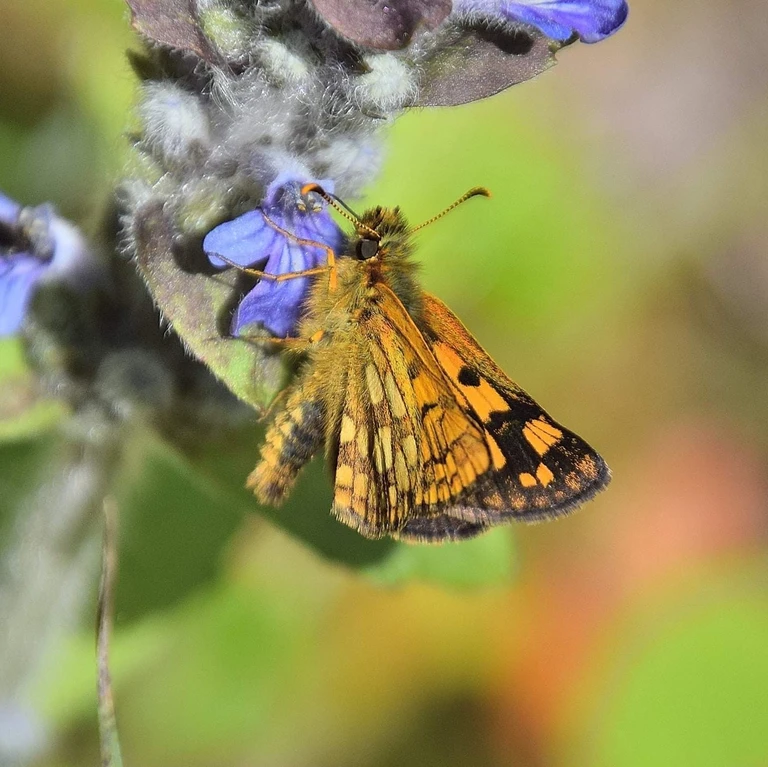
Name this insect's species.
Carterocephalus palaemon
